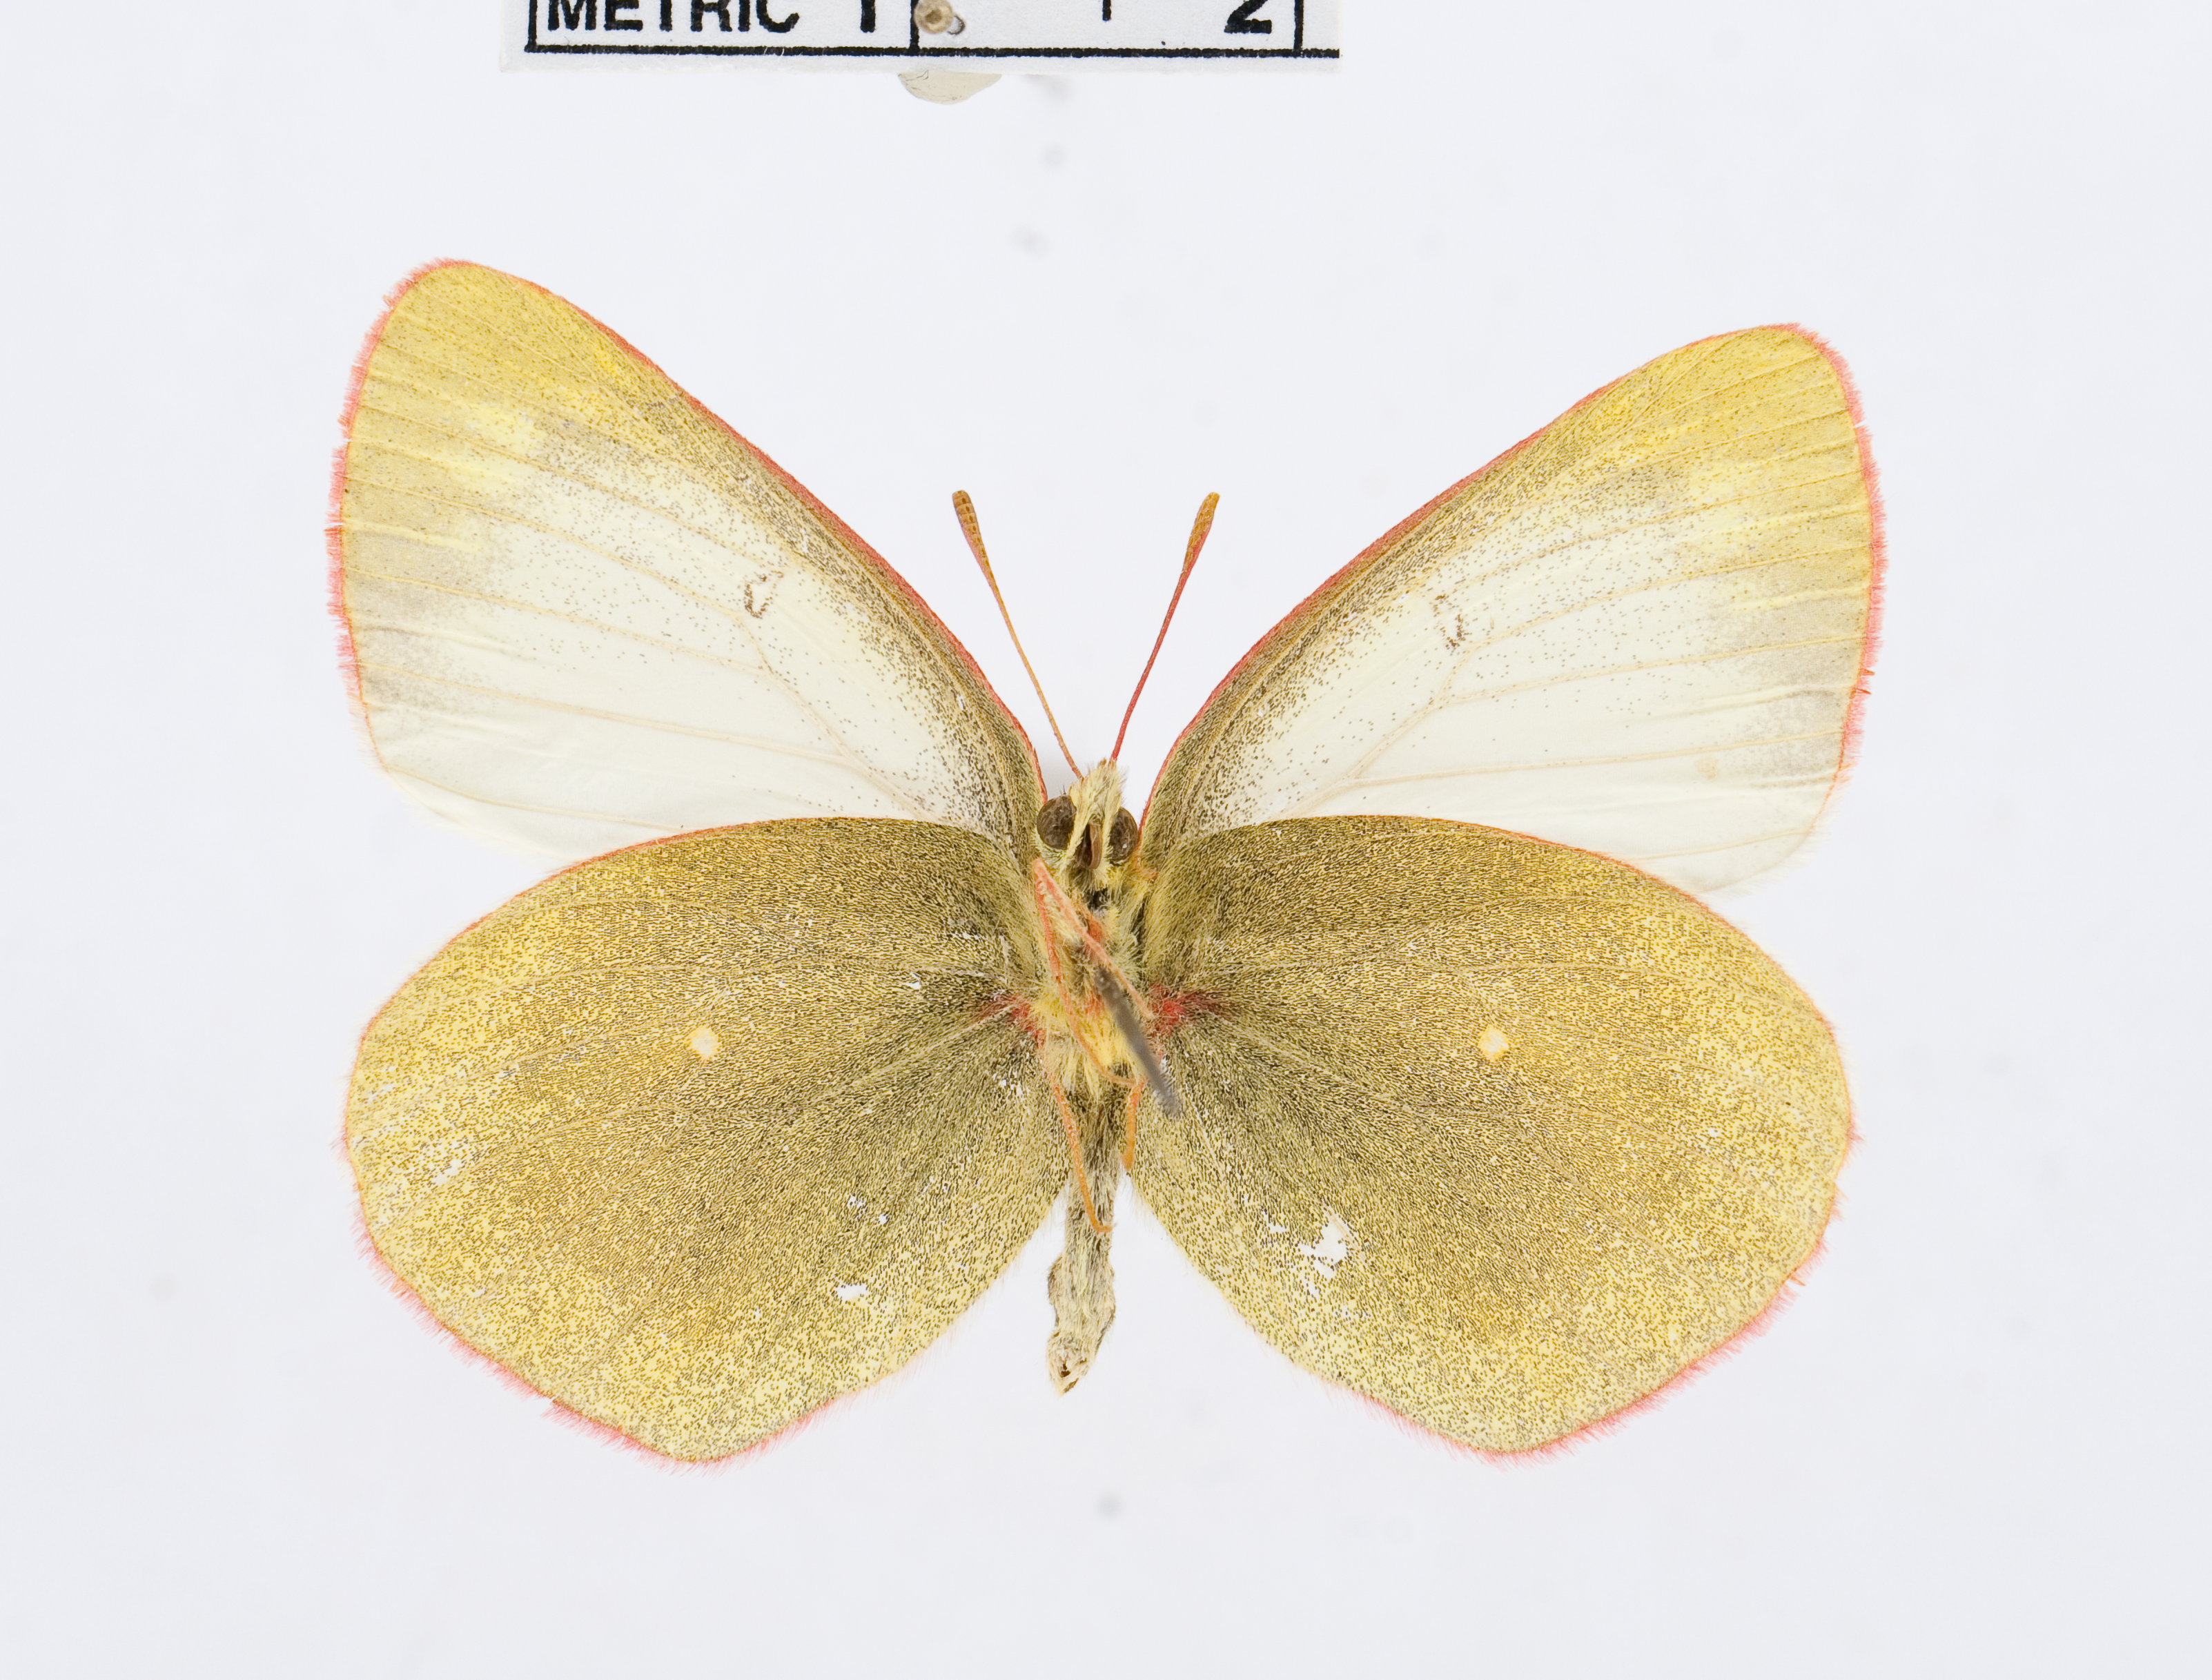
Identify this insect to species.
Colias palaeno
